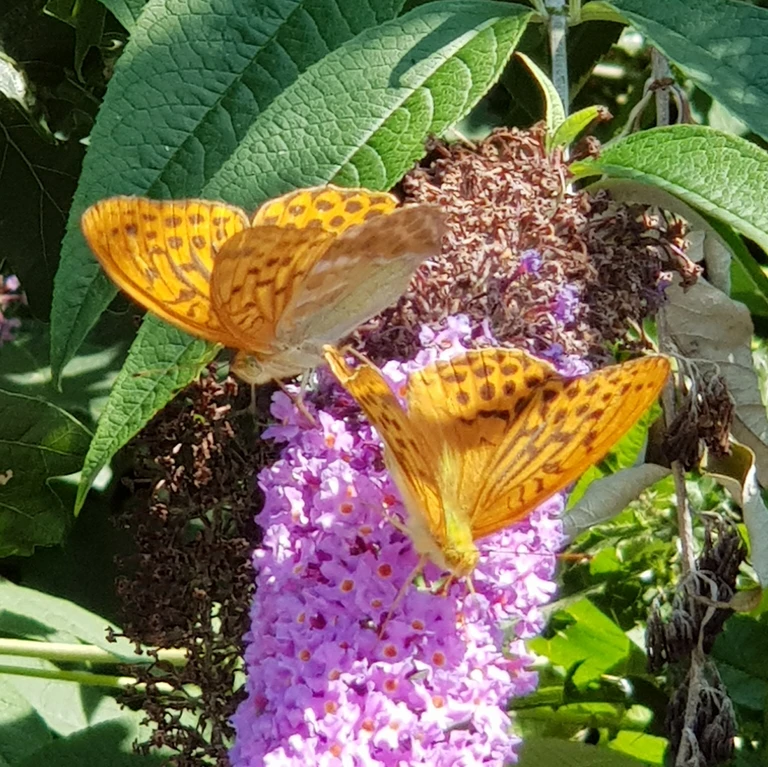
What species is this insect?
Argynnis paphia
